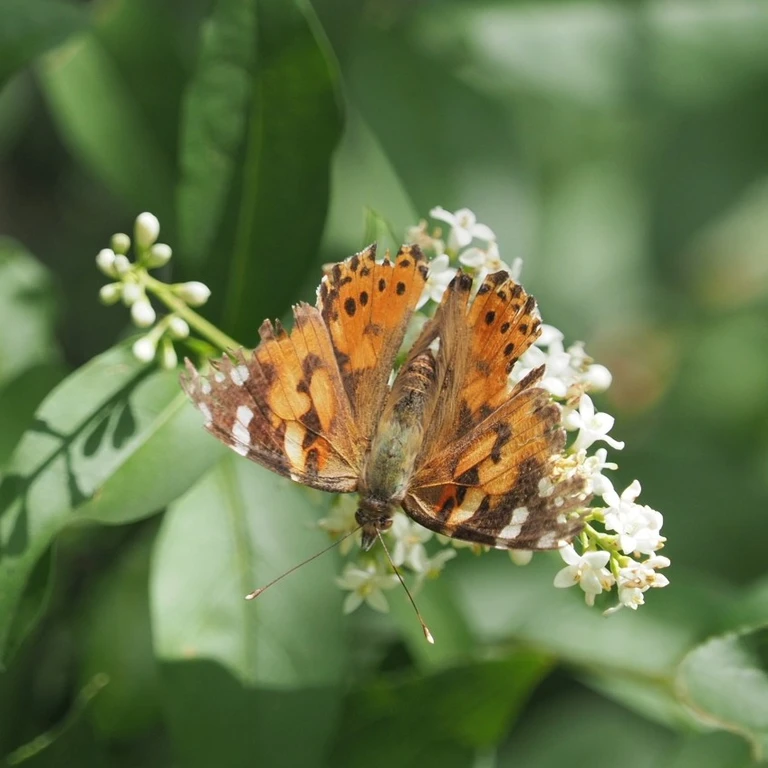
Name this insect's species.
Vanessa cardui
